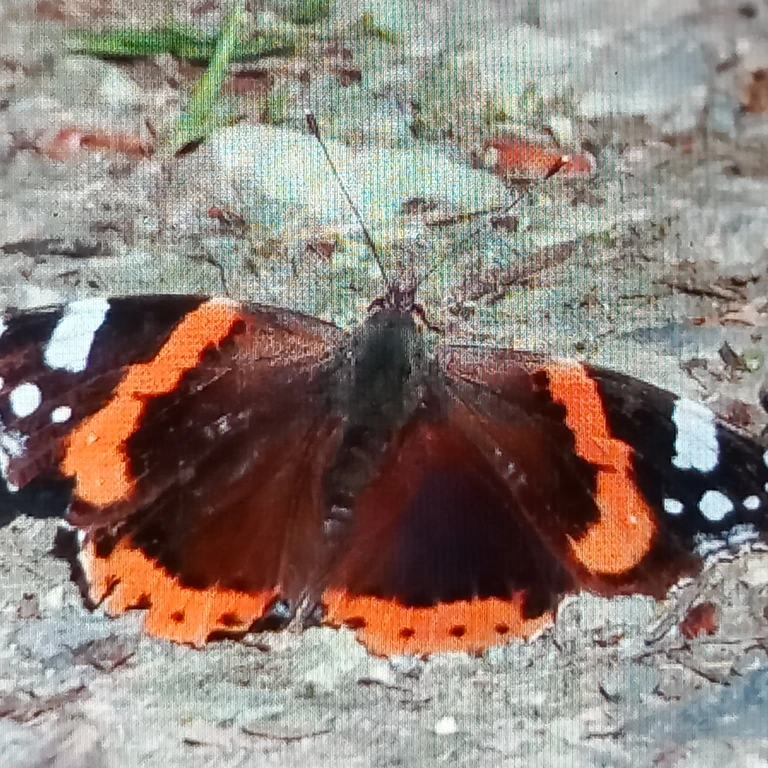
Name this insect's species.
Vanessa atalanta
